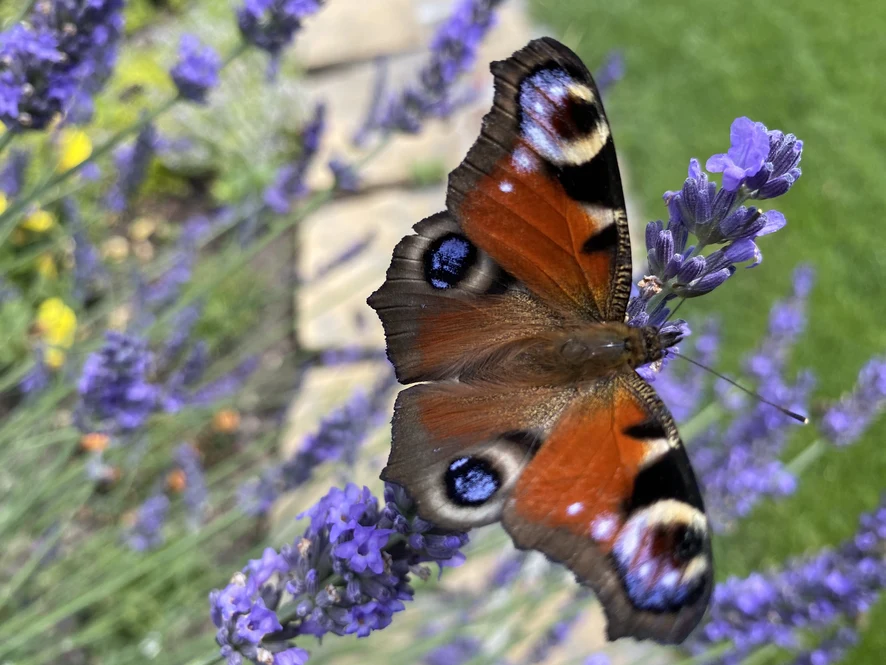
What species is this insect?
Aglais io
